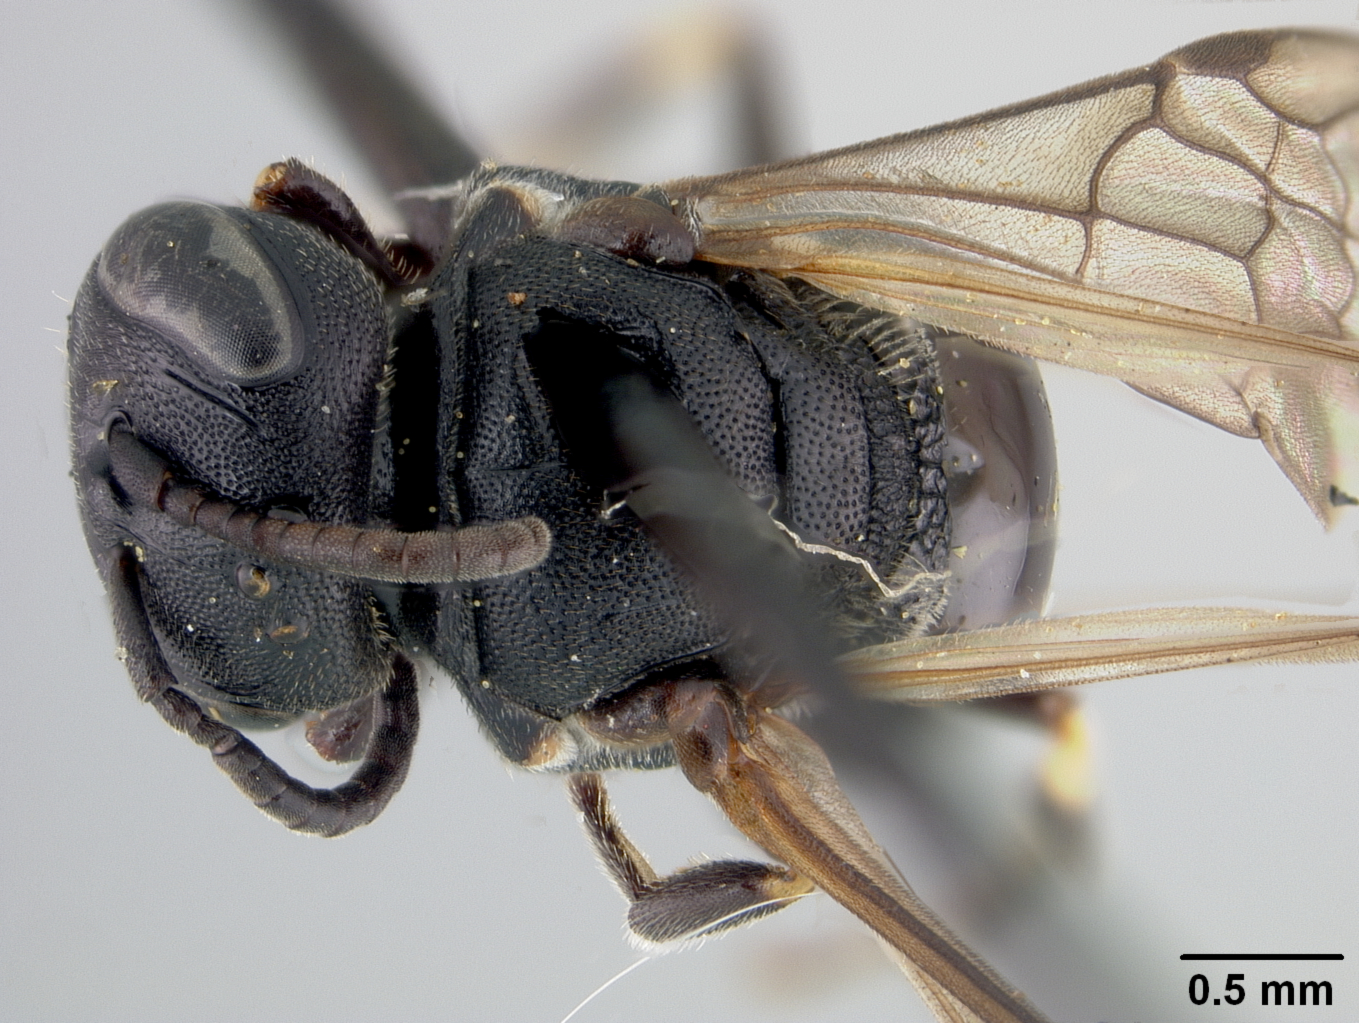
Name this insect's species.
Hylaeus atromicans
